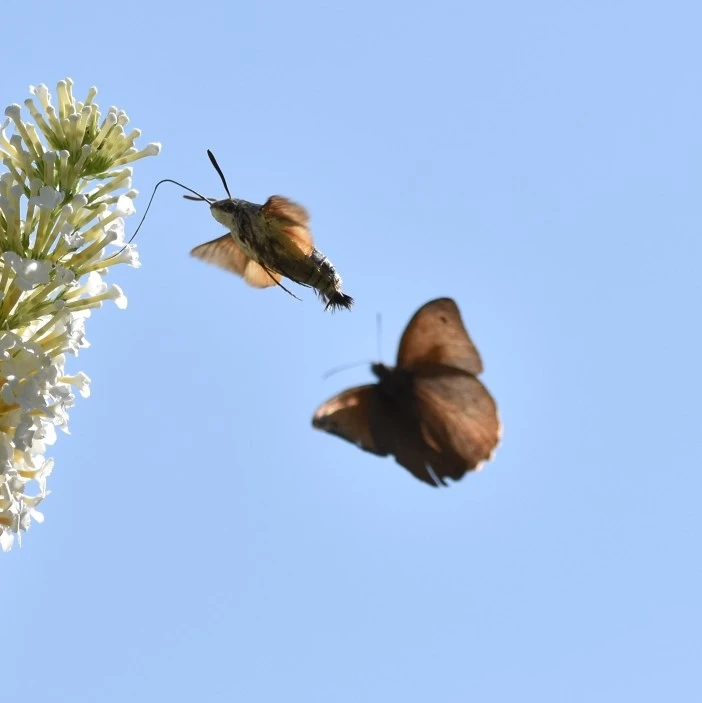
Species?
Macroglossum stellatarum
